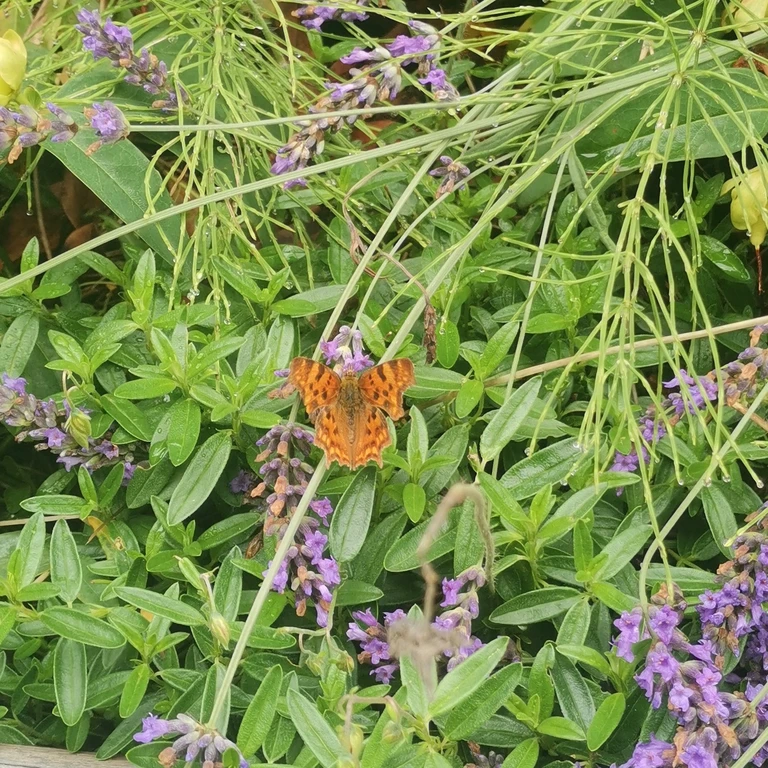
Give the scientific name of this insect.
Polygonia c-album
